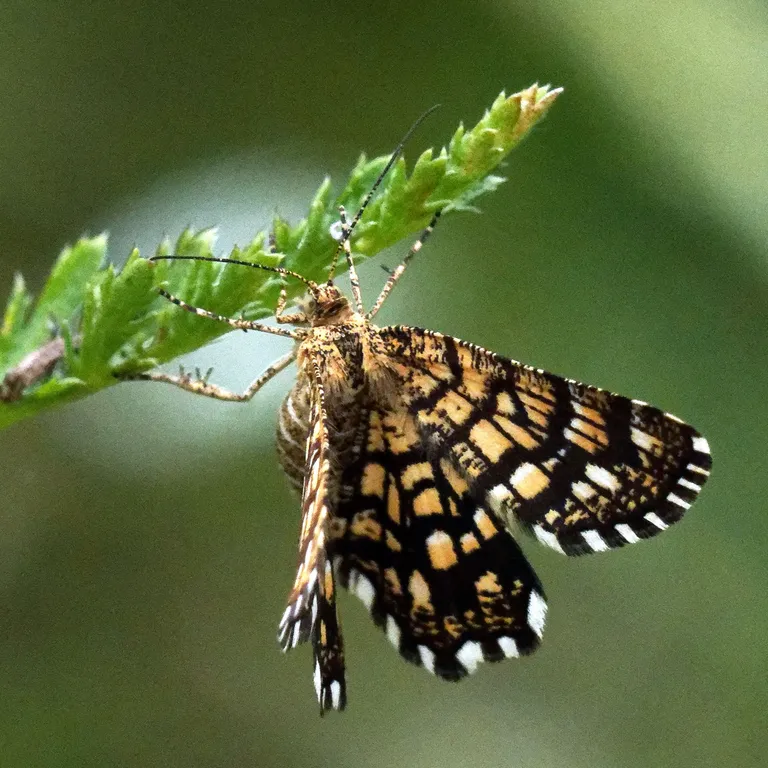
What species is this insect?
Chiasmia clathrata
